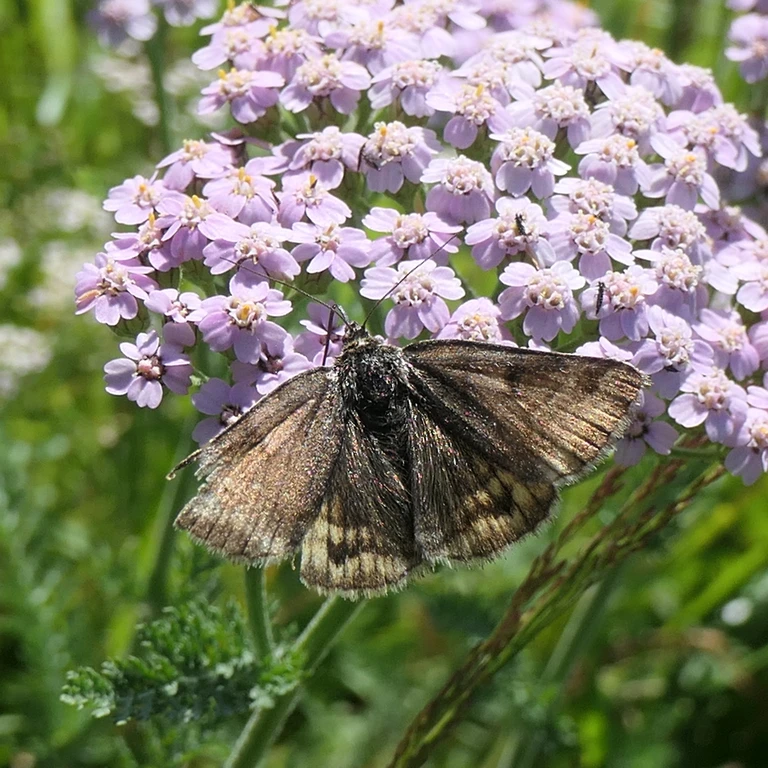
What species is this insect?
Euclidia glyphica
